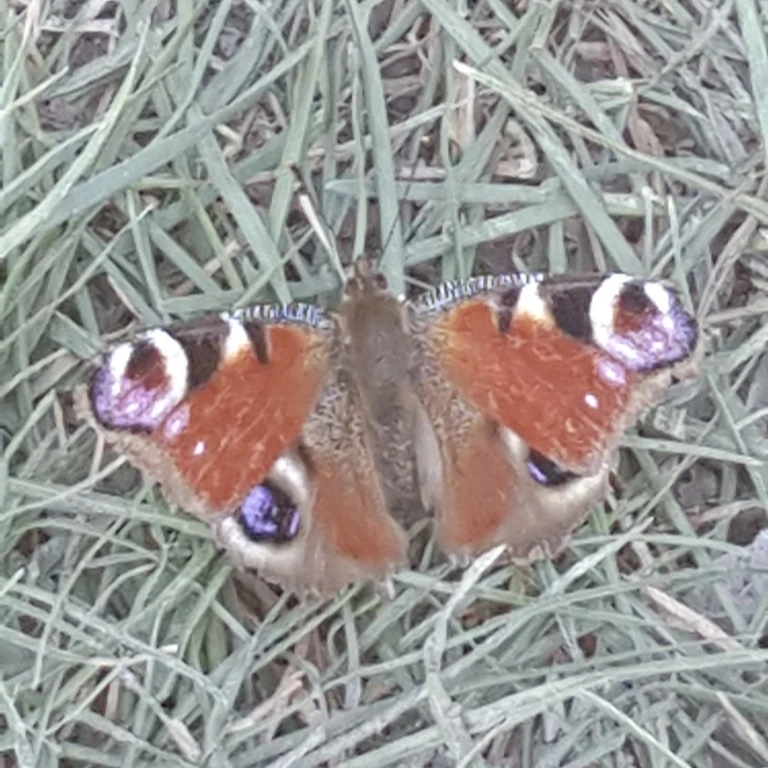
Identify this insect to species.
Aglais io
